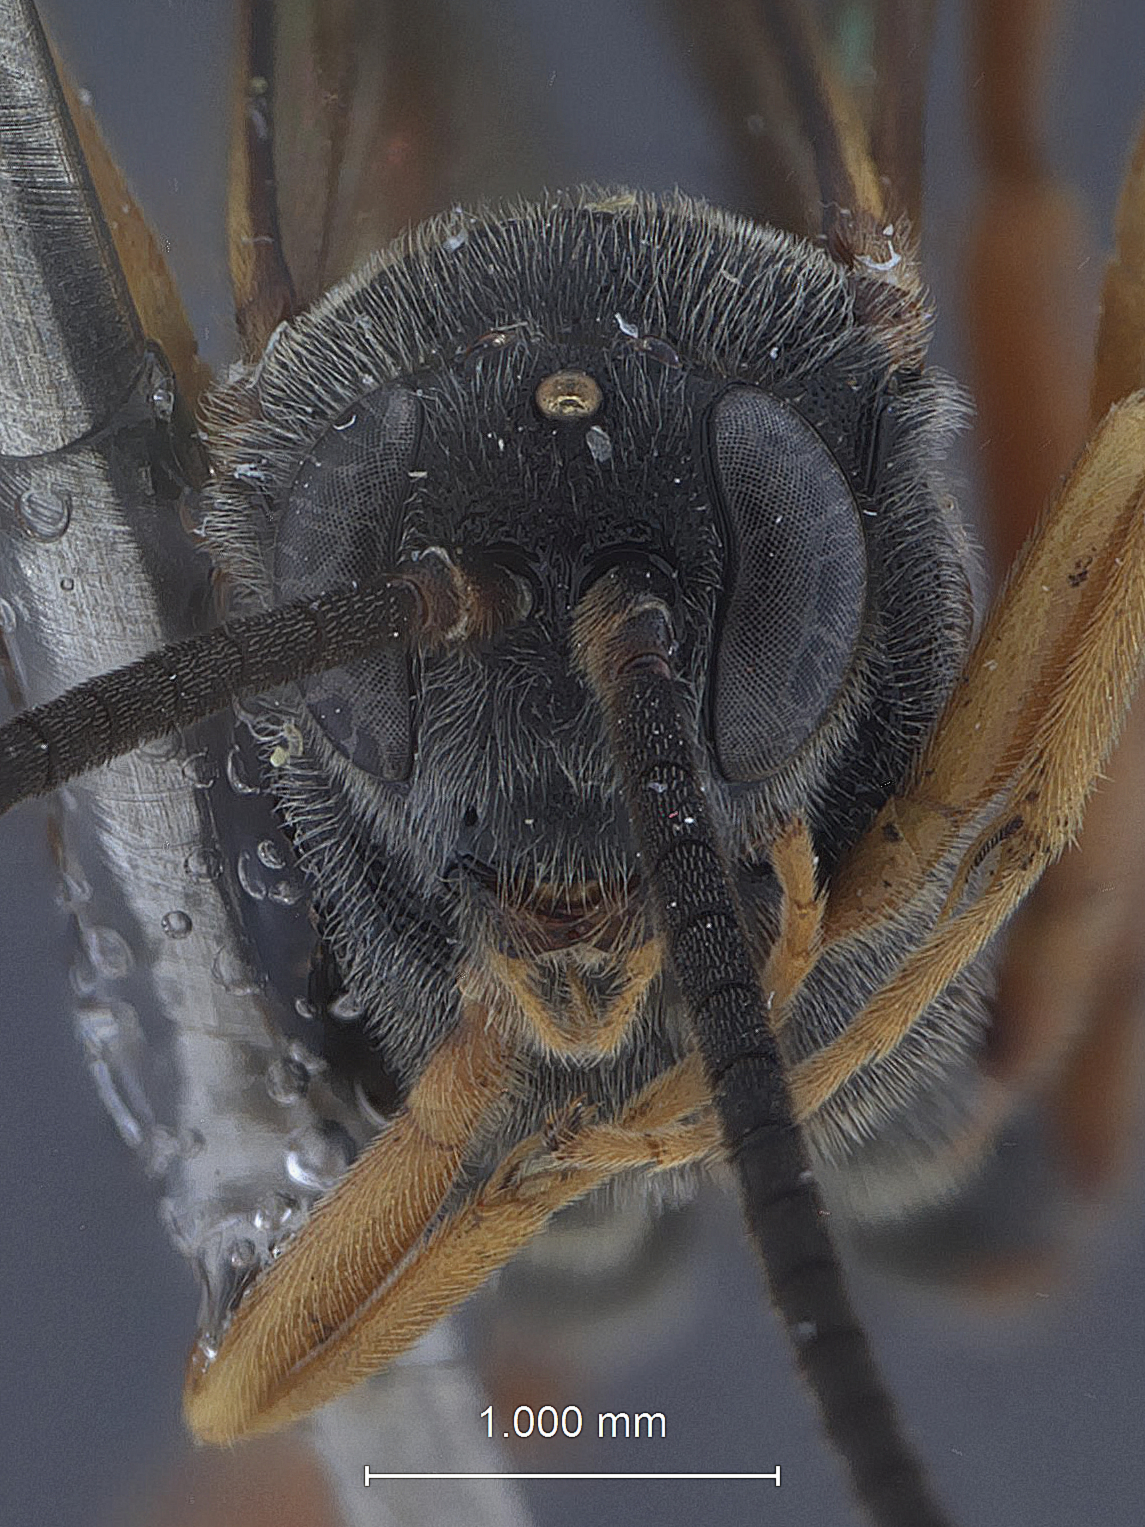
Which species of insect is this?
Benjaminia paeminosa
